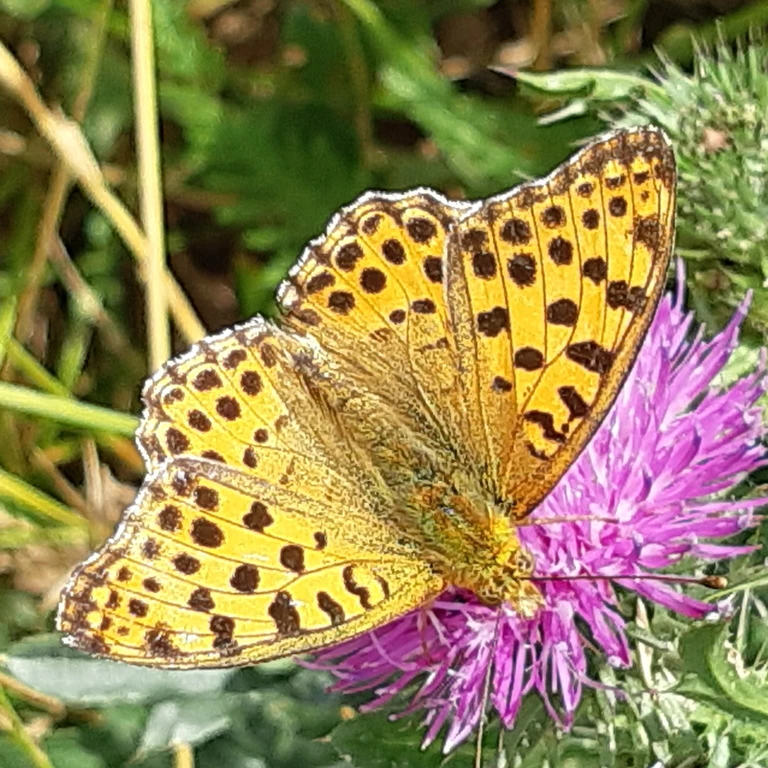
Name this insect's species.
Issoria lathonia
